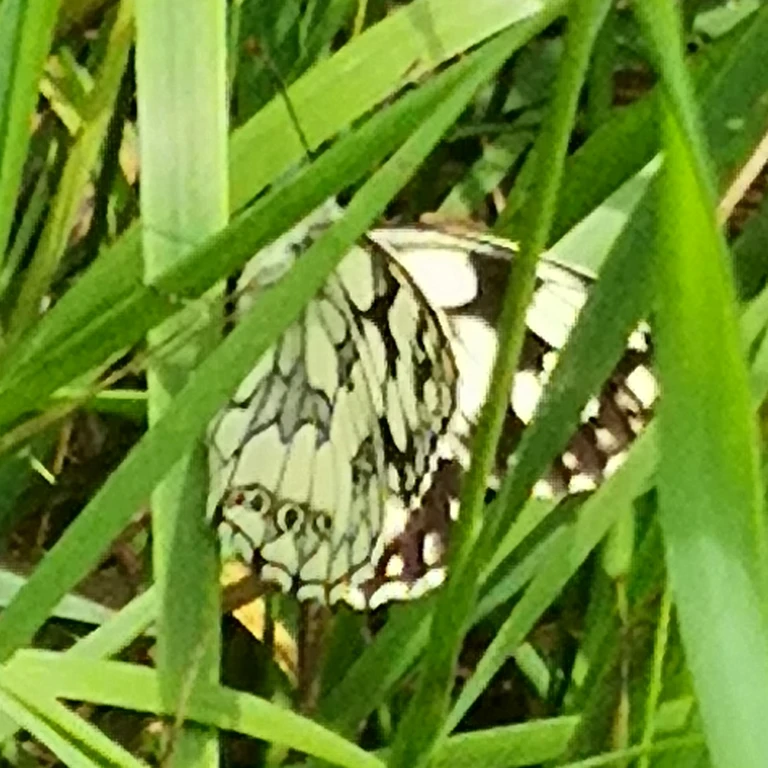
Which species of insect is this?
Melanargia galathea
